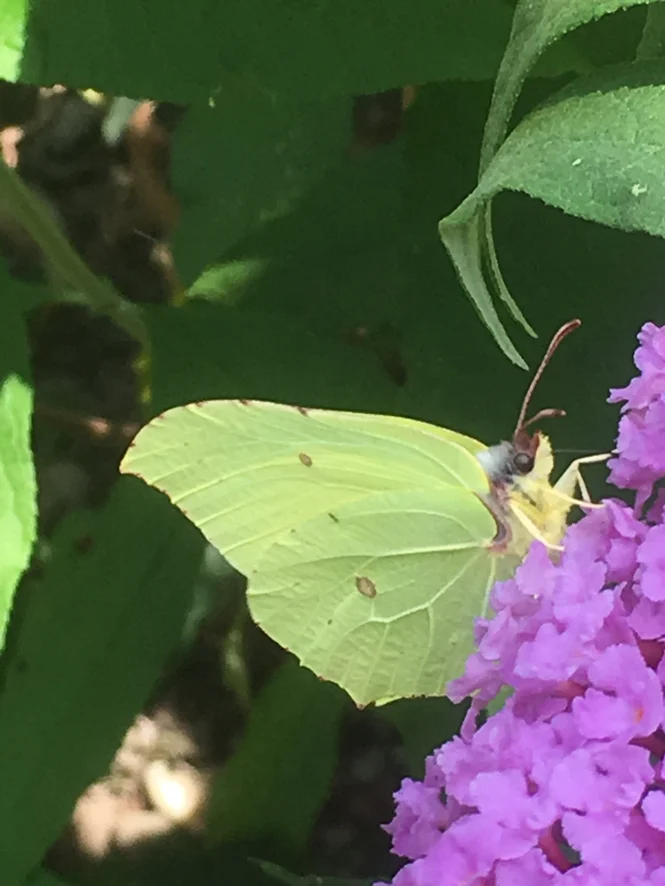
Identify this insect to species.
Gonepteryx rhamni
